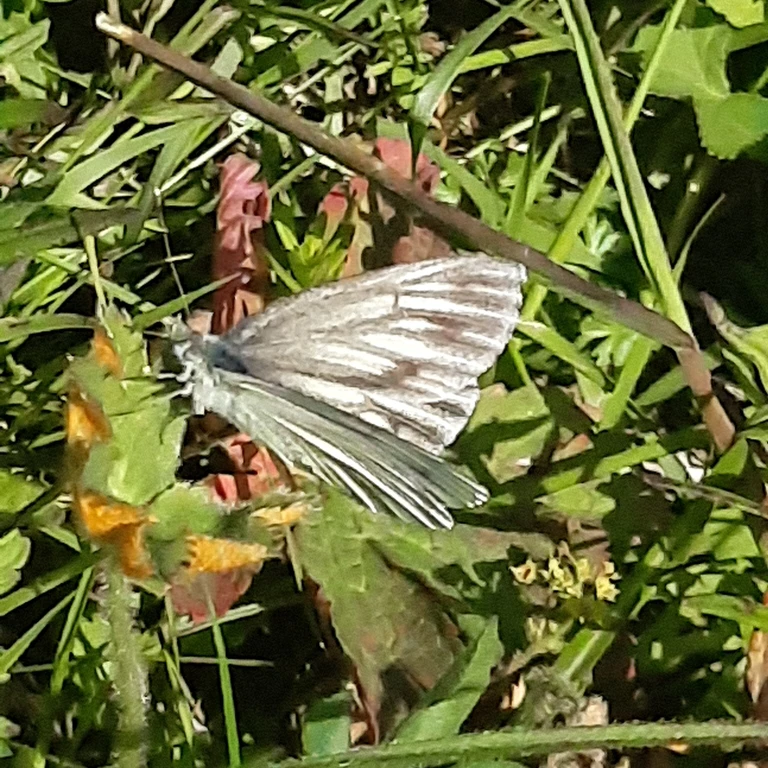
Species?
Pieris bryoniae
